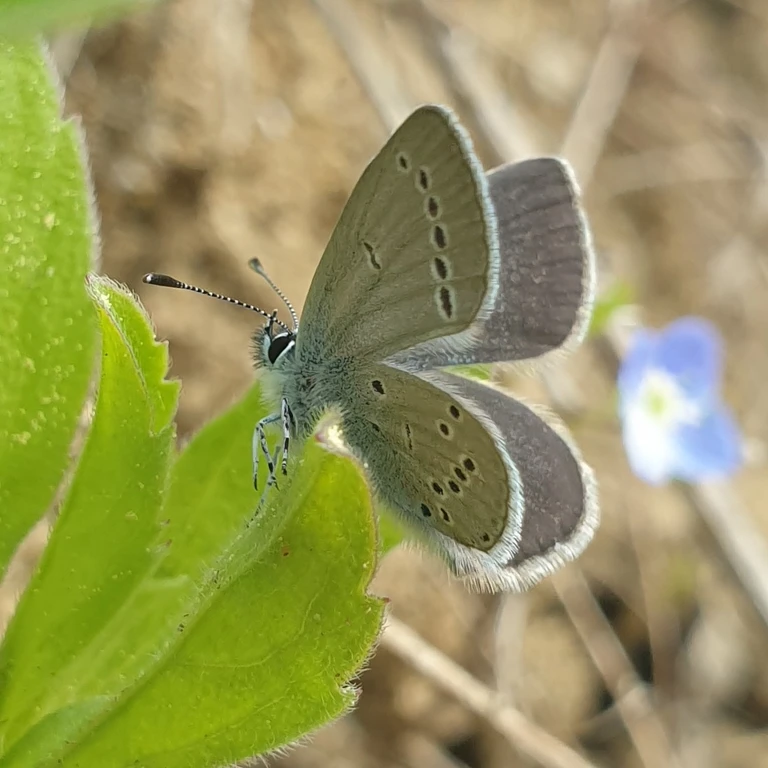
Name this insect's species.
Cupido minimus
